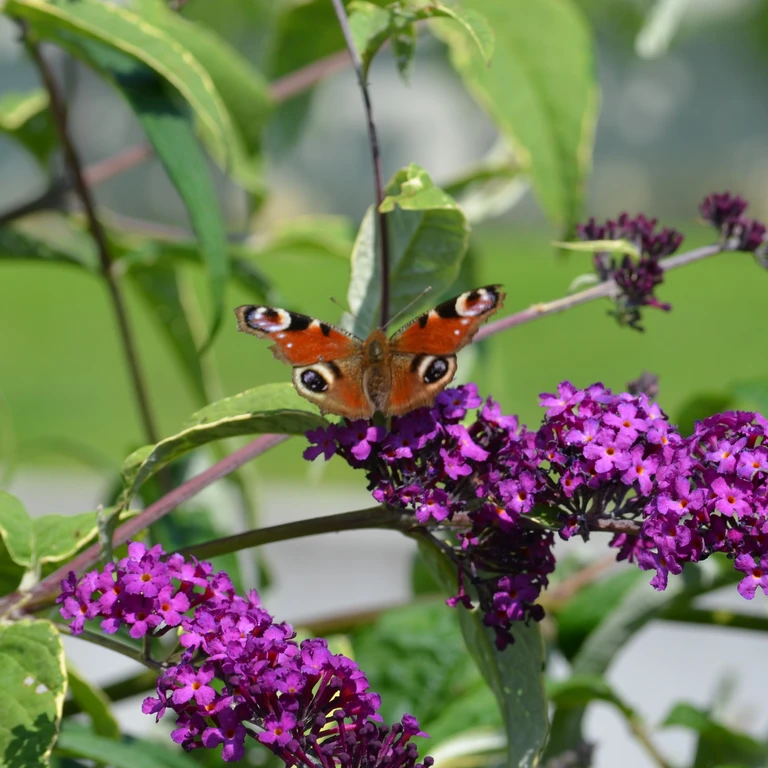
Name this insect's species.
Aglais io
